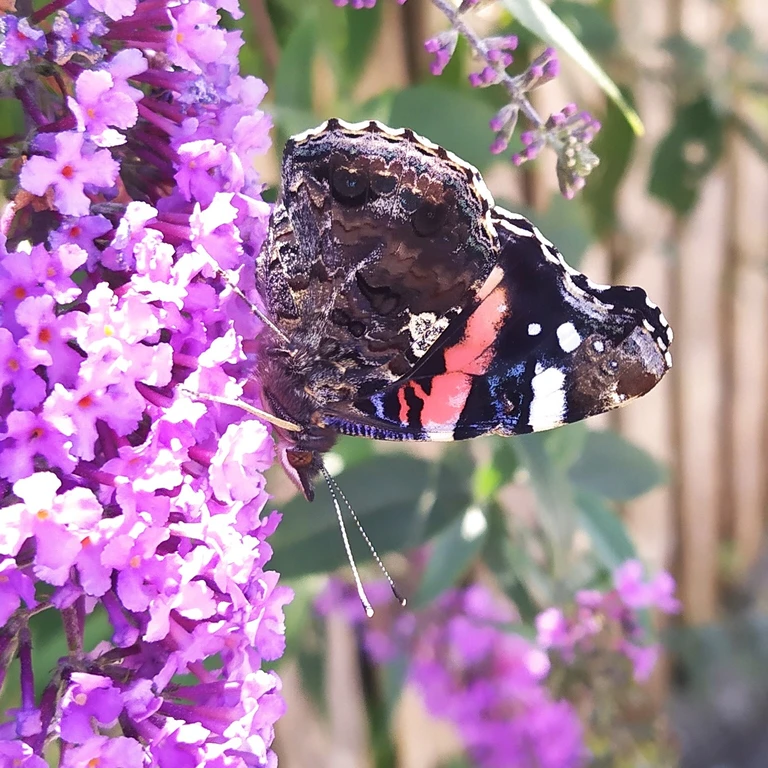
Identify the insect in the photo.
Vanessa atalanta
